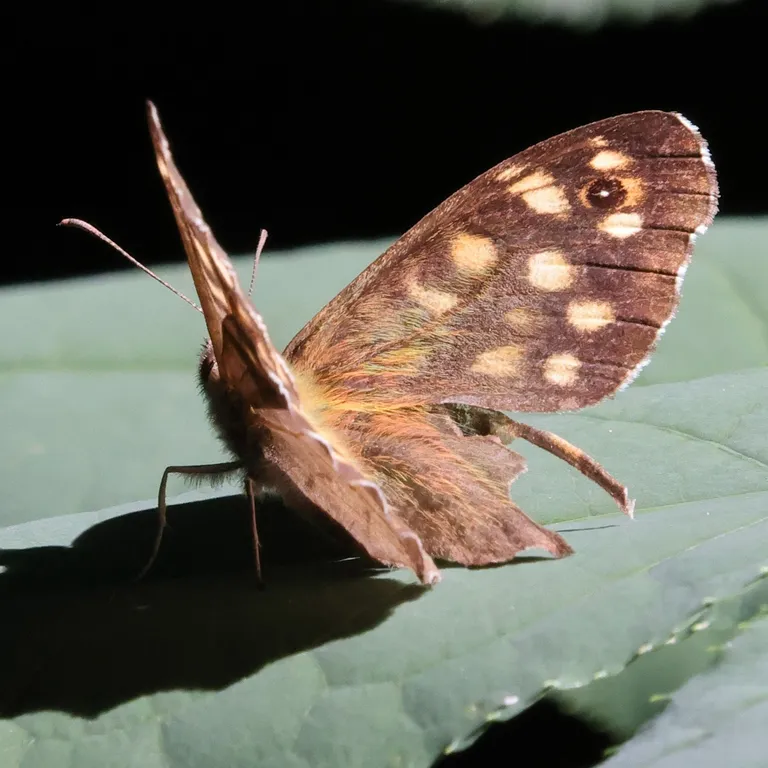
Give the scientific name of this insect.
Pararge aegeria
